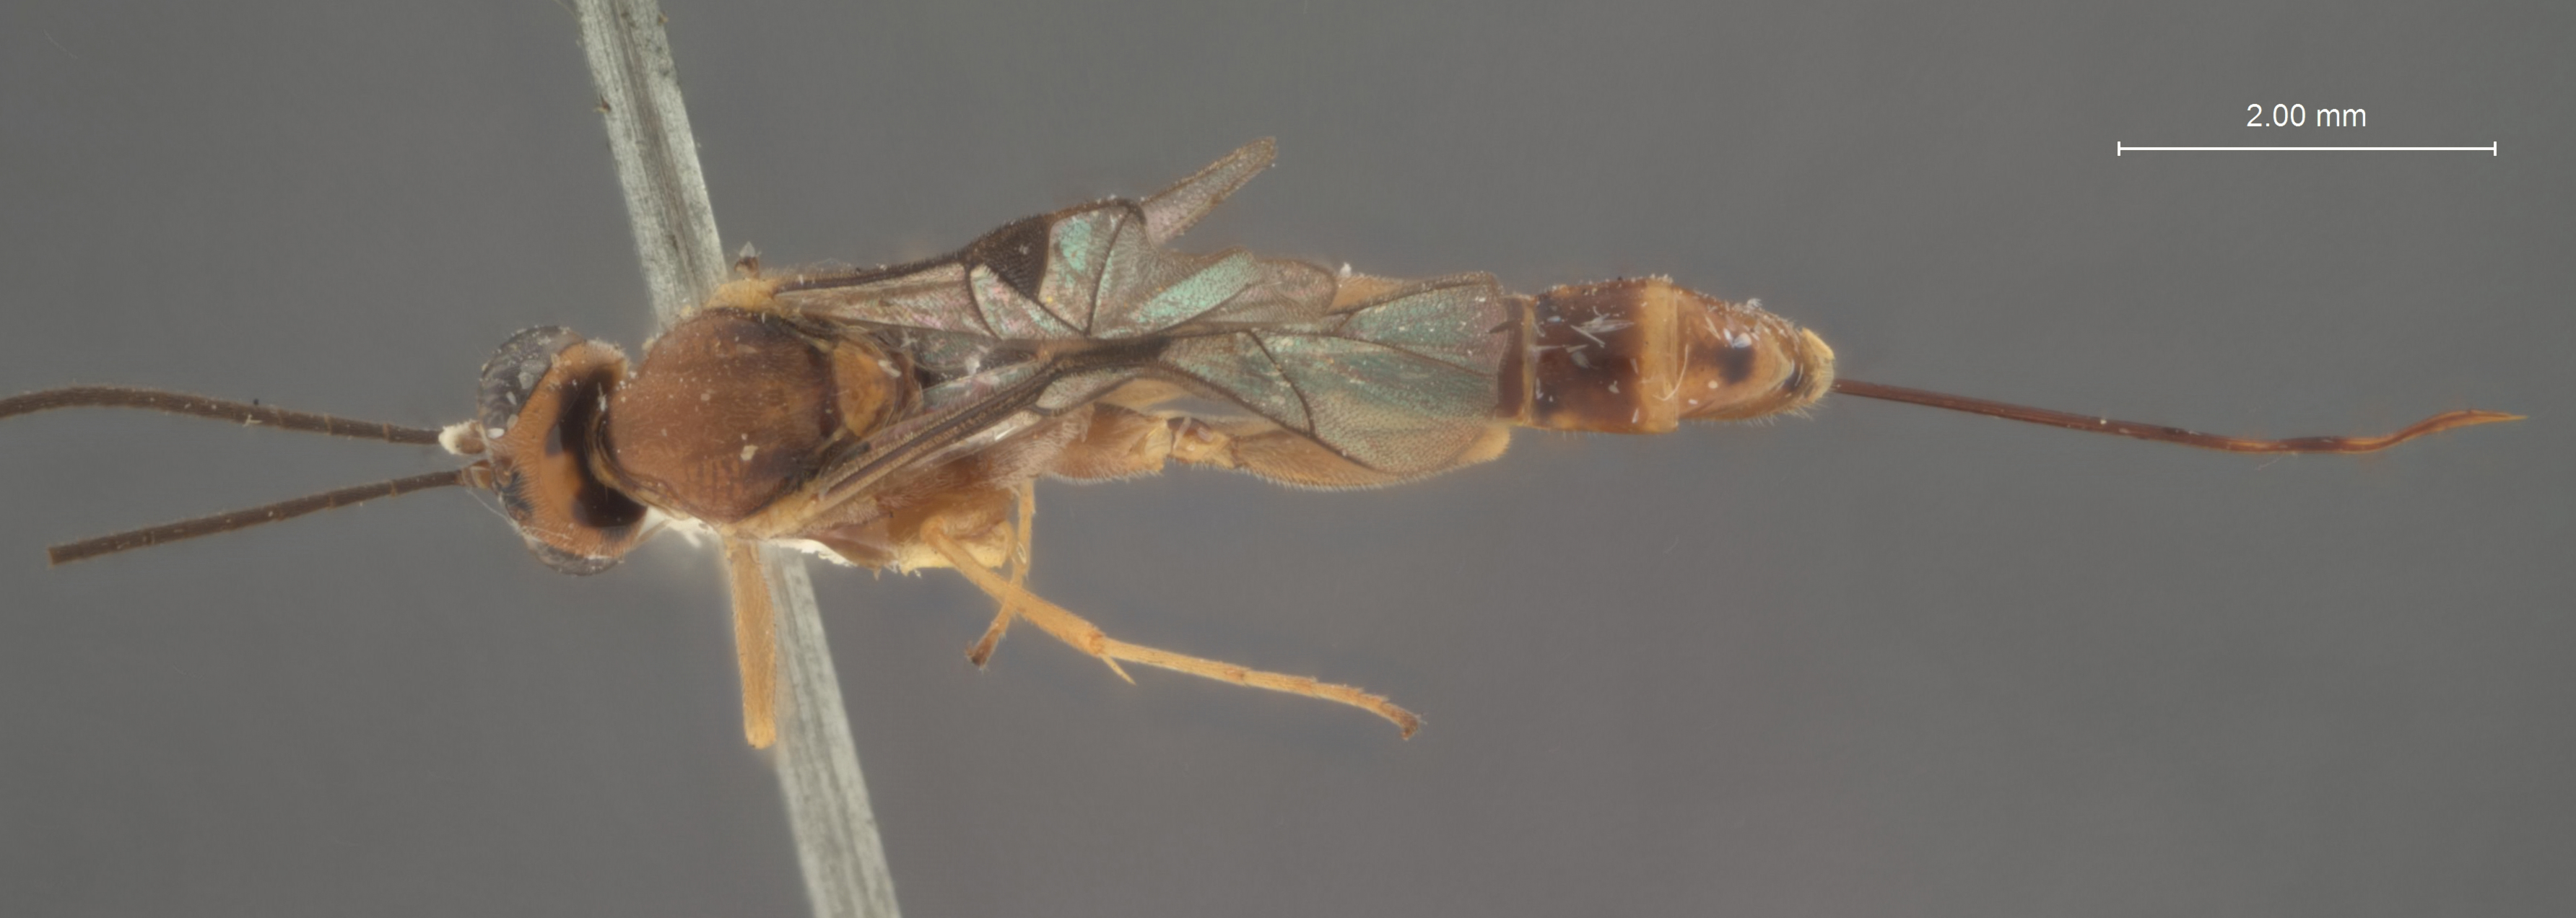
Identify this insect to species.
Pristomerus ocellatus
